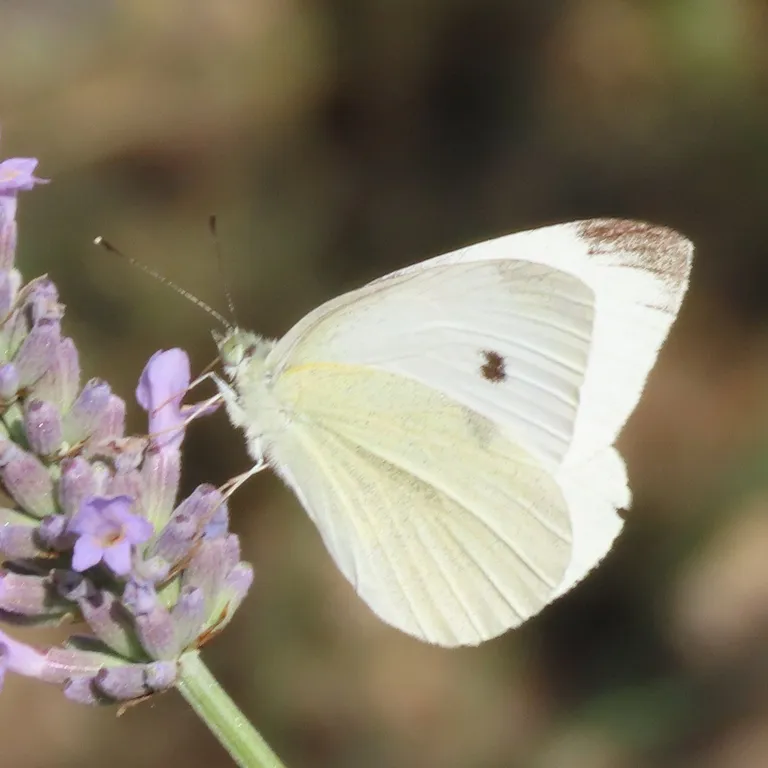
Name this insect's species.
Pieris rapae
